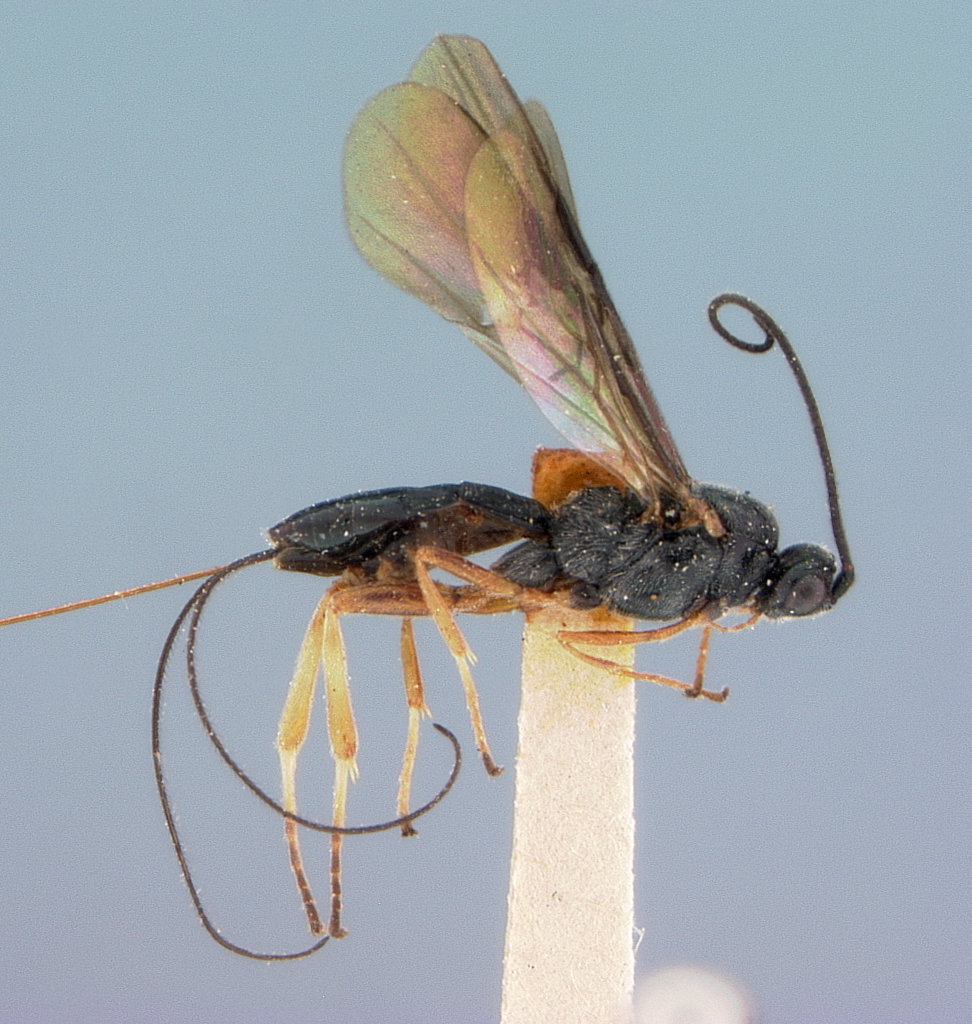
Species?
Agatha punctatovertex
